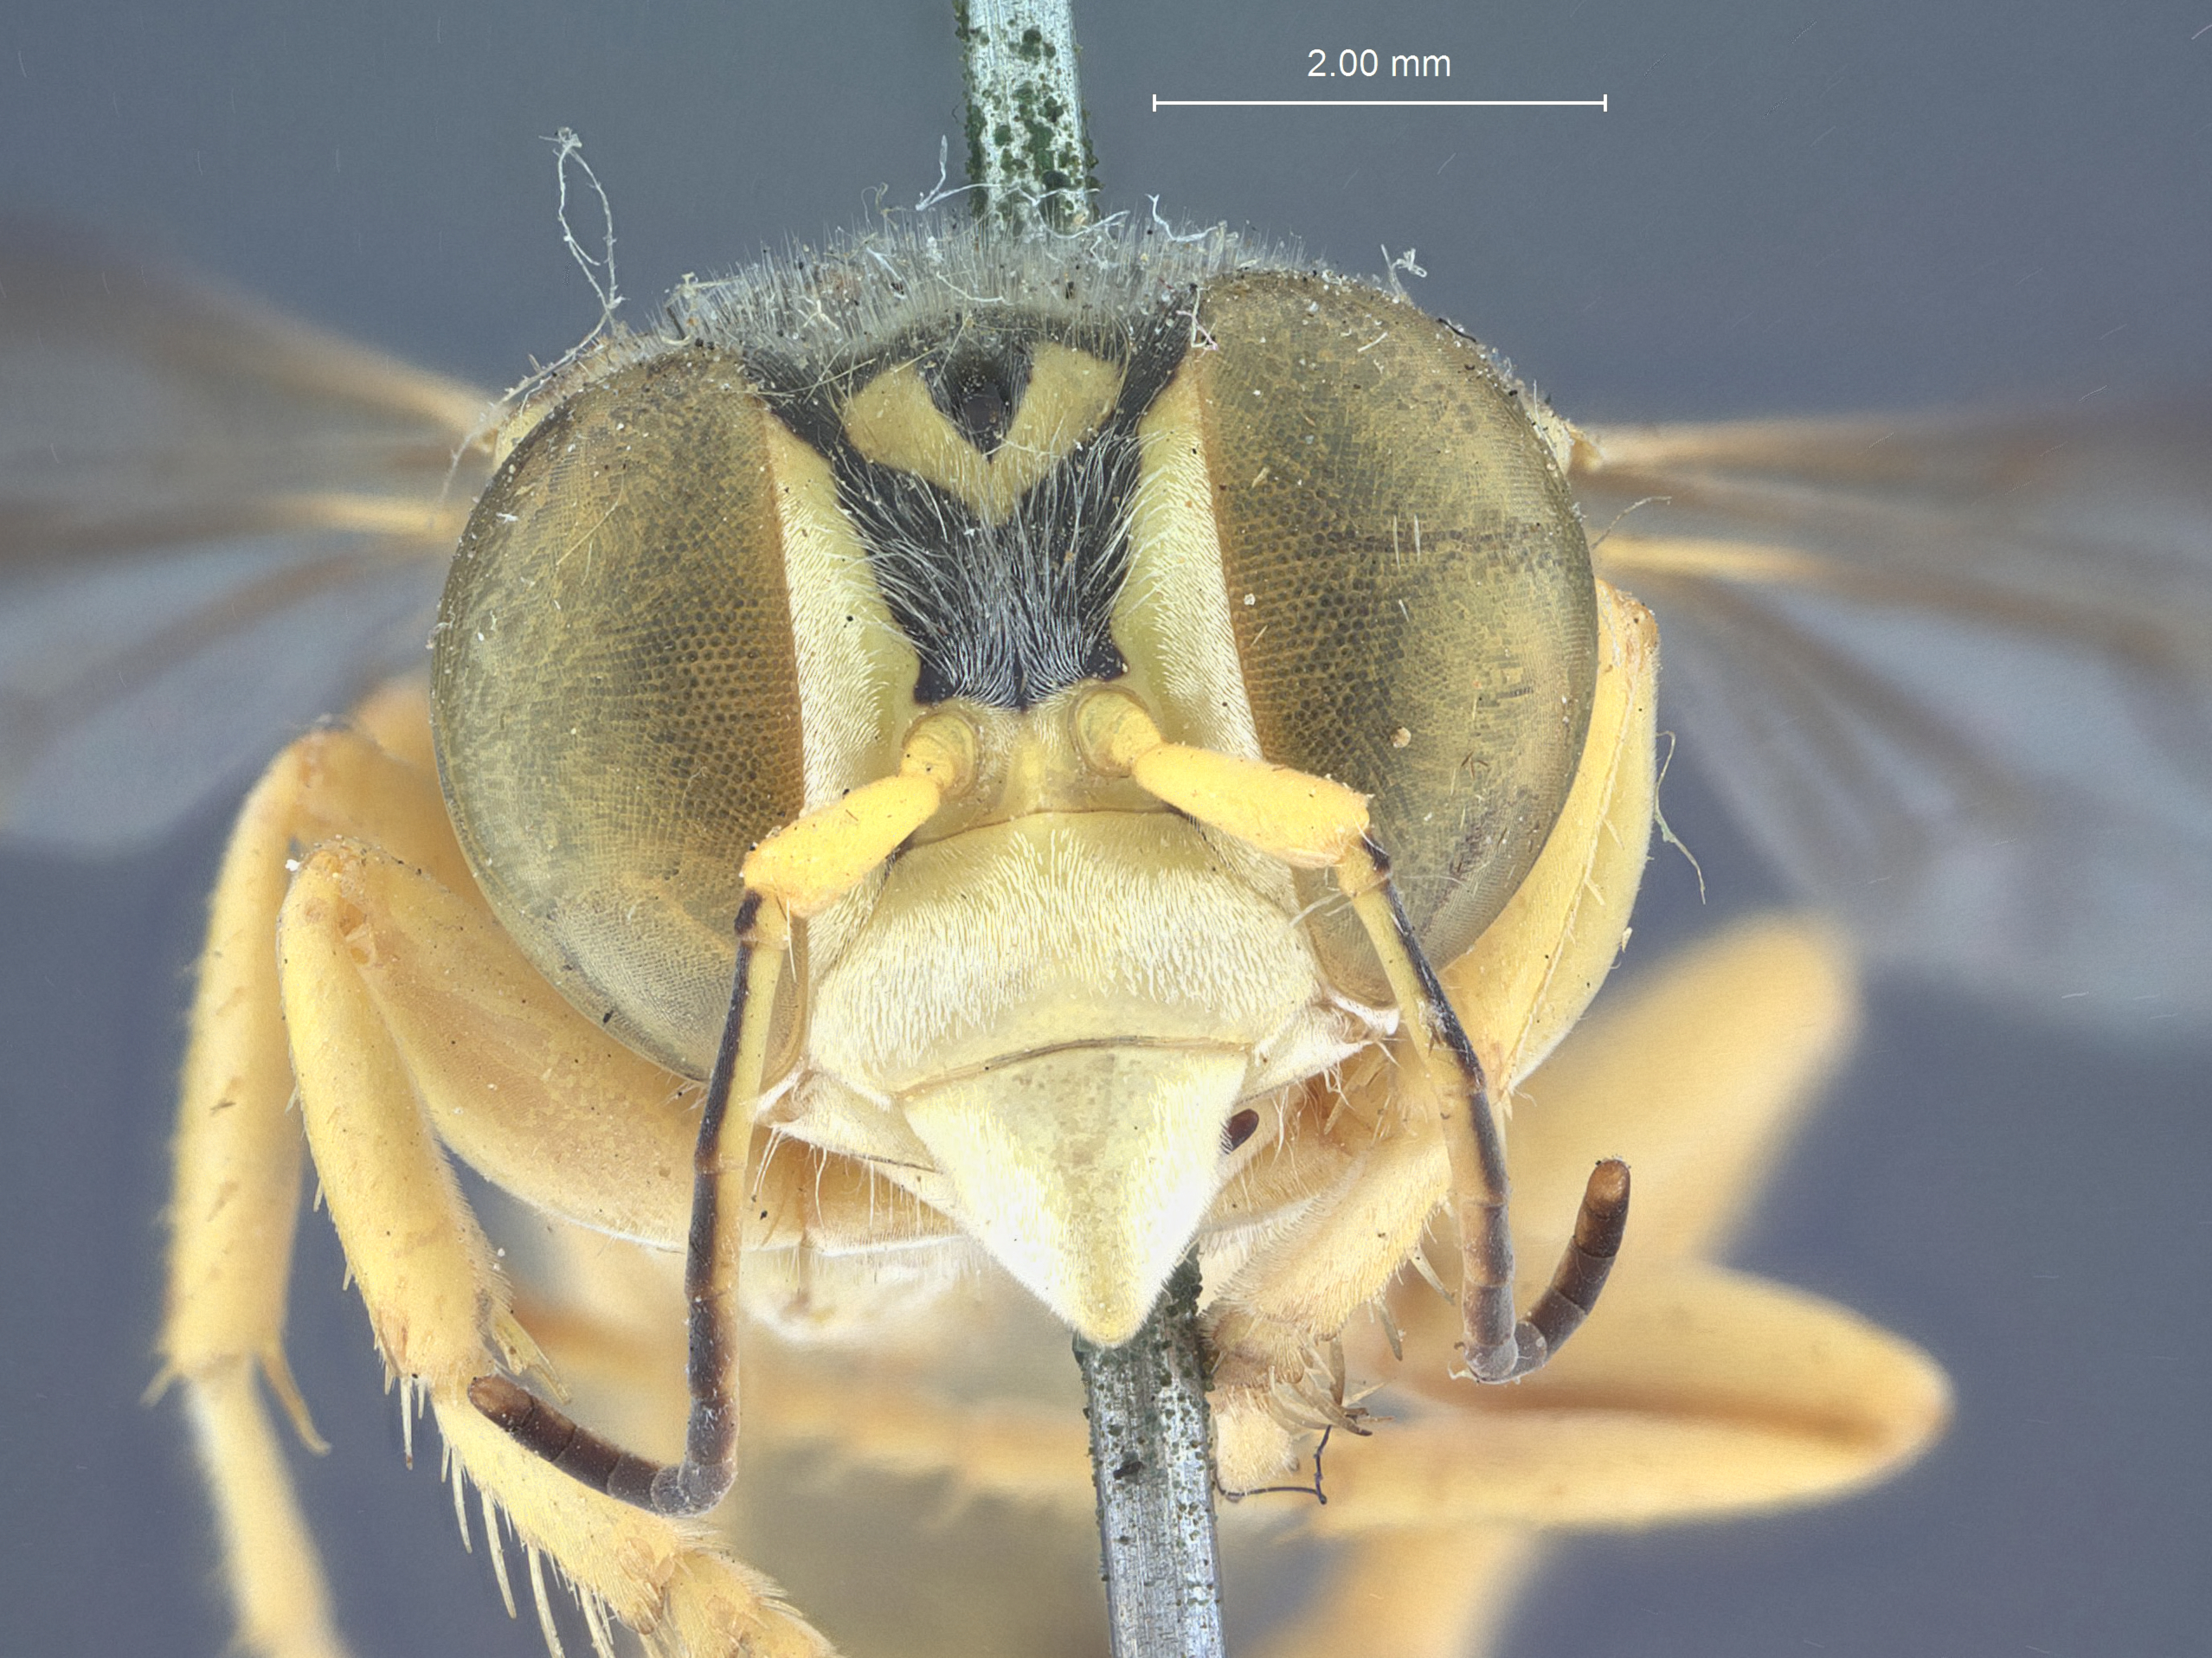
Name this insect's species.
Monedula tenuicornis
